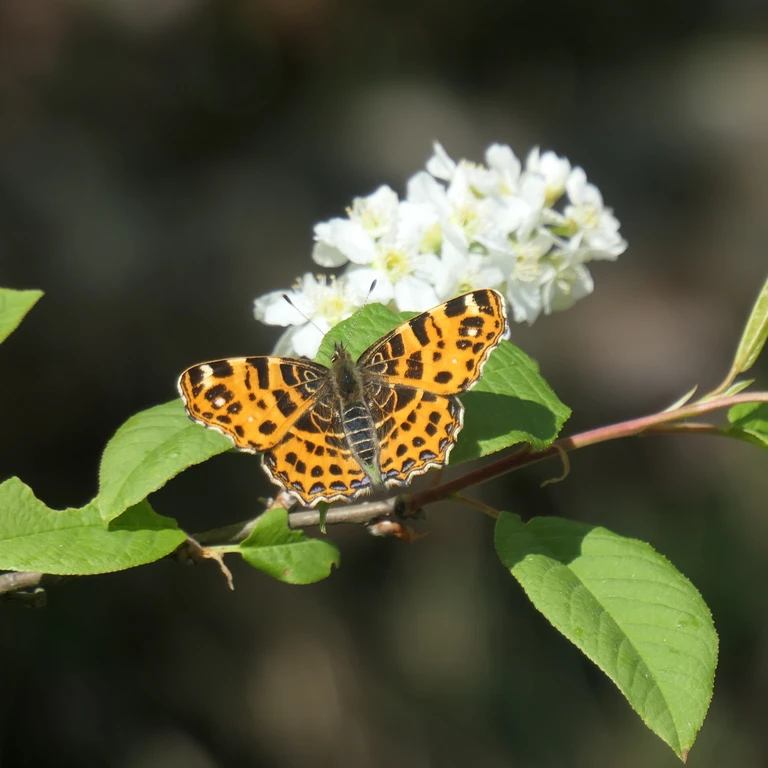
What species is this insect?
Araschnia levana
